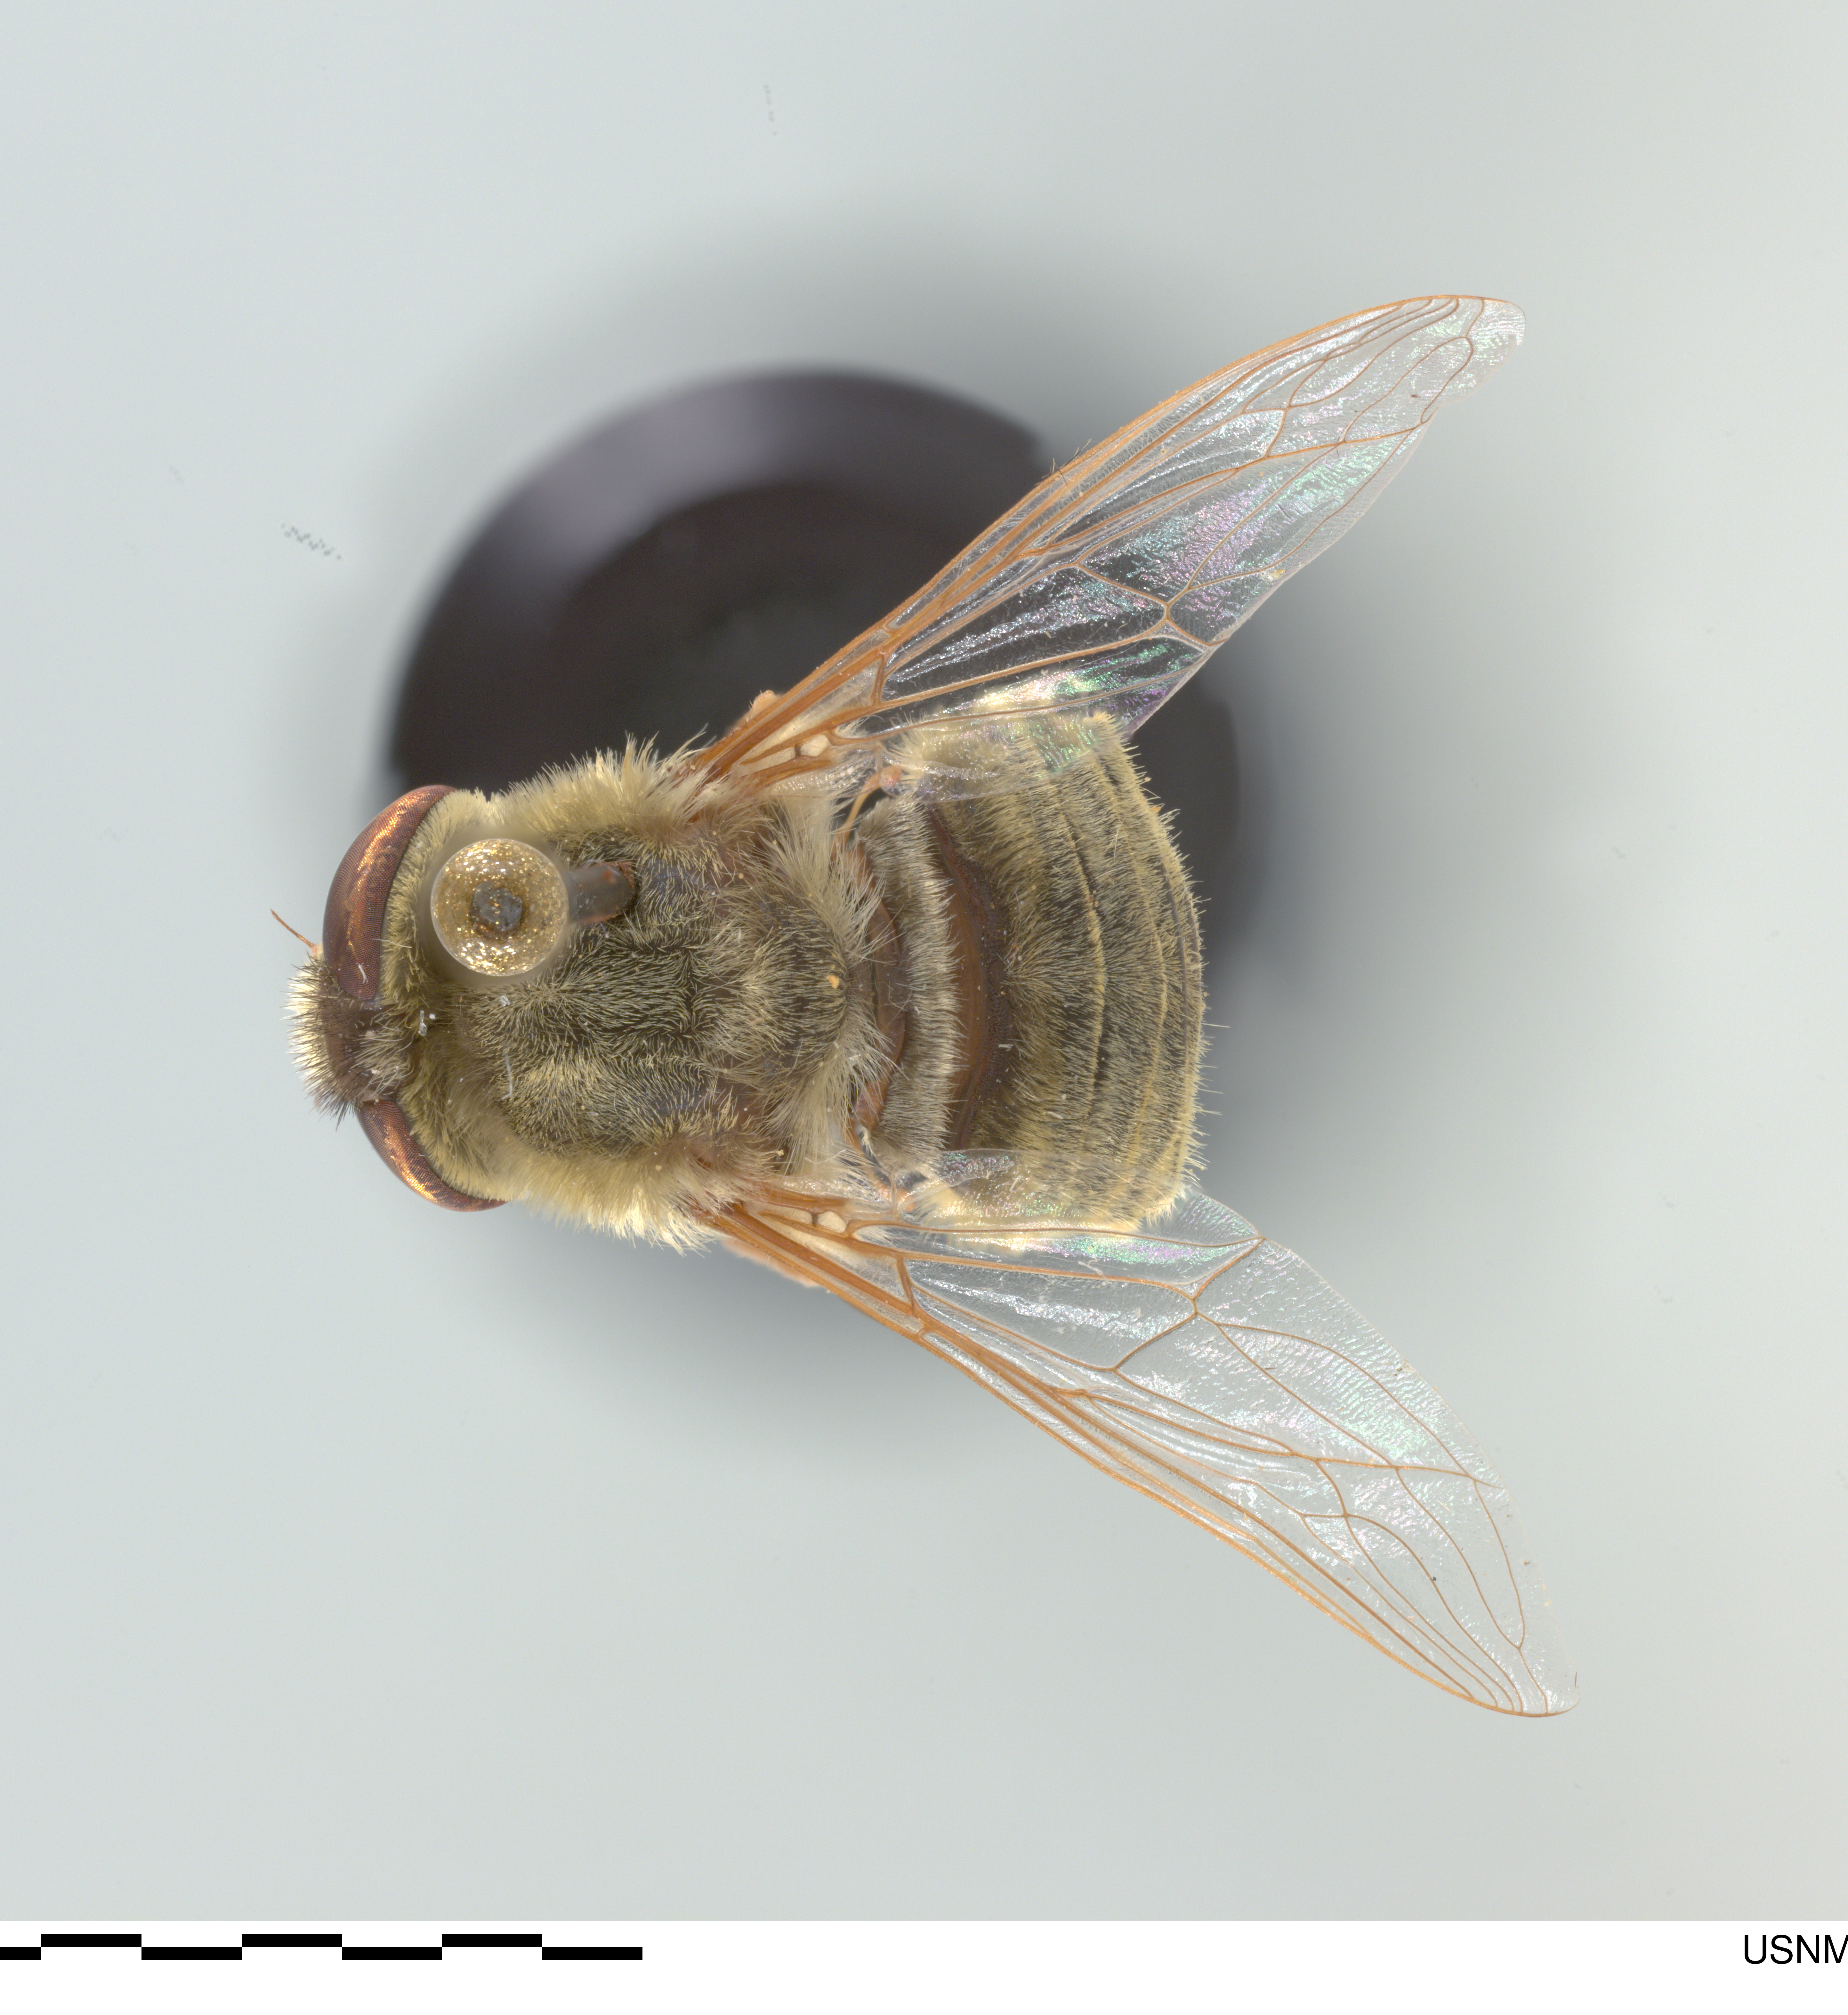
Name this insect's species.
Neorhynchocephalus sackenii
